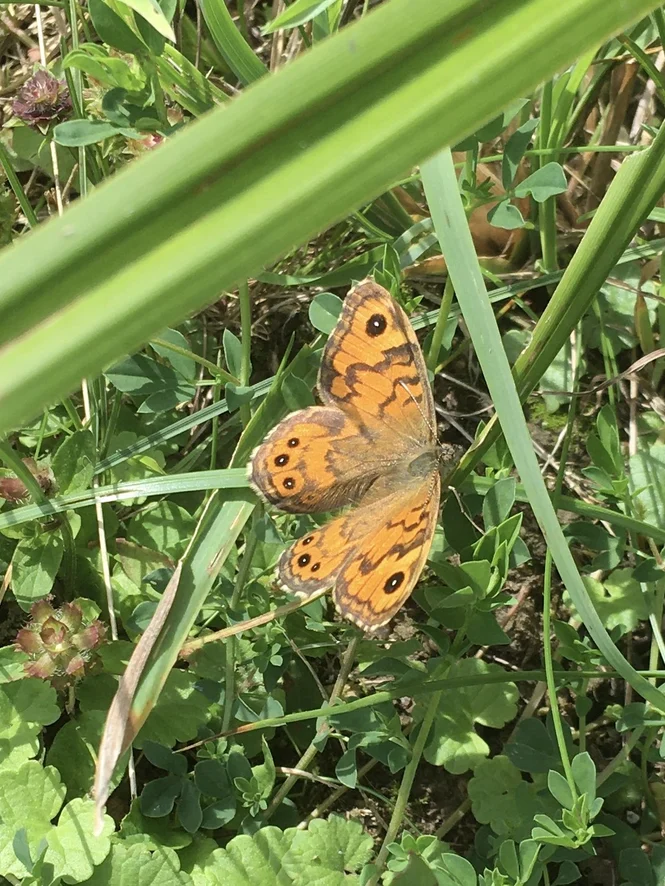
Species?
Lasiommata megera (also Pararge megera)
